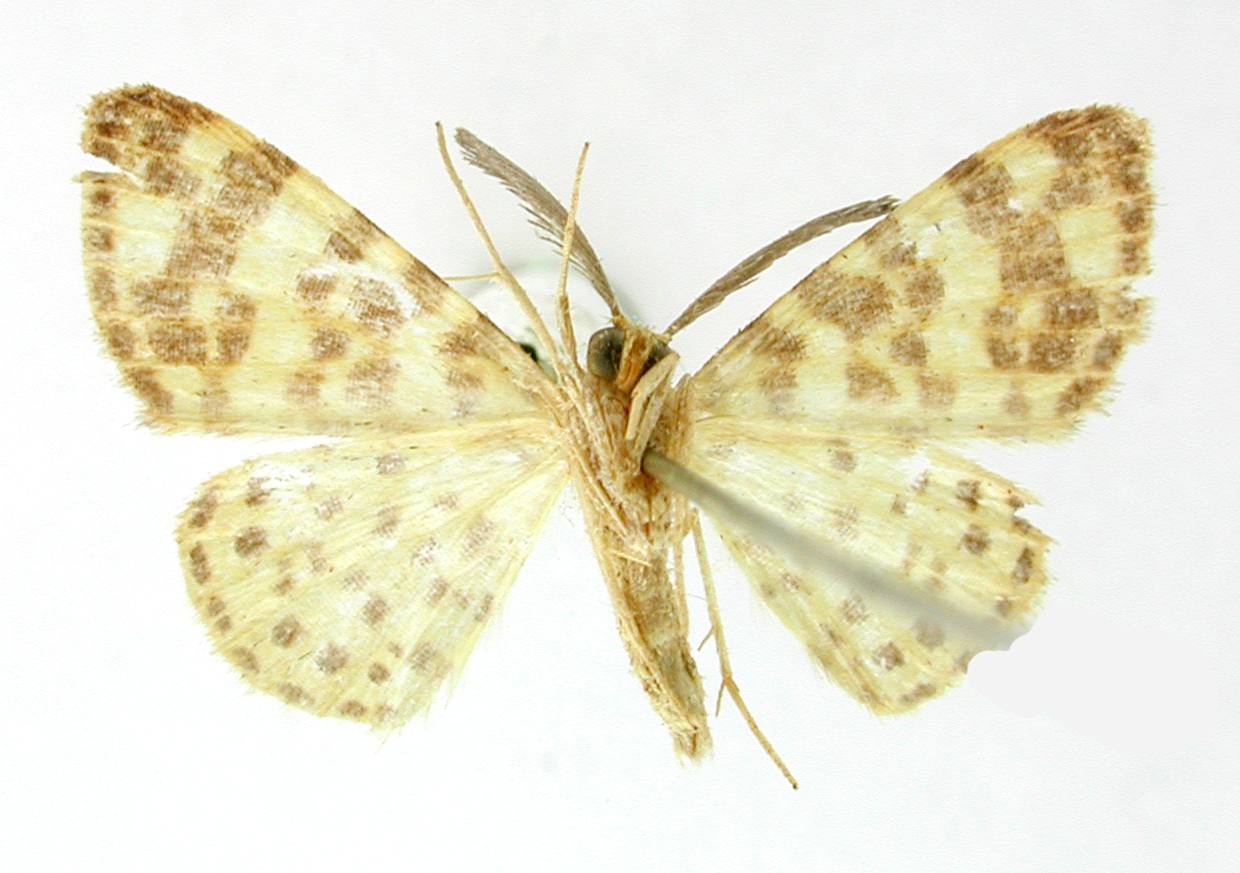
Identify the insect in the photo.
Aplogompha chotaria
